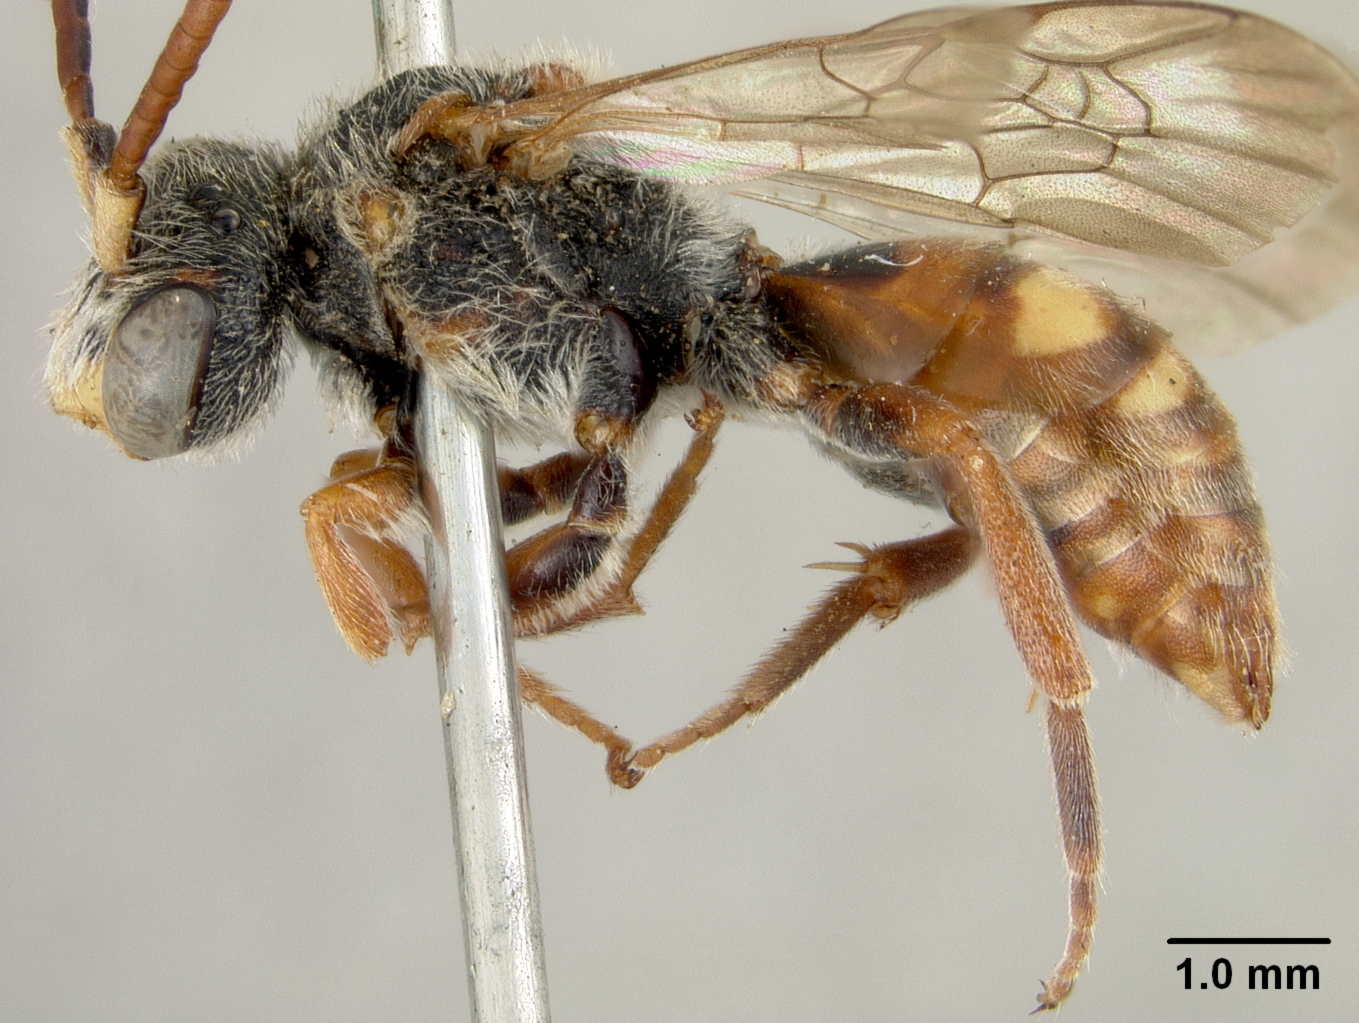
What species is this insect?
Nomada subaccepta
